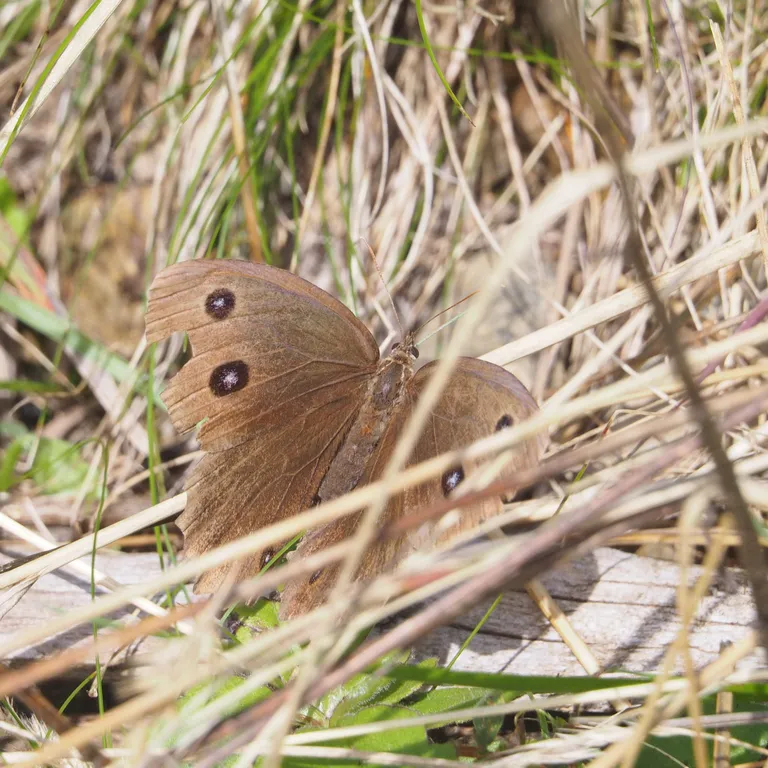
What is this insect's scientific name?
Minois dryas
